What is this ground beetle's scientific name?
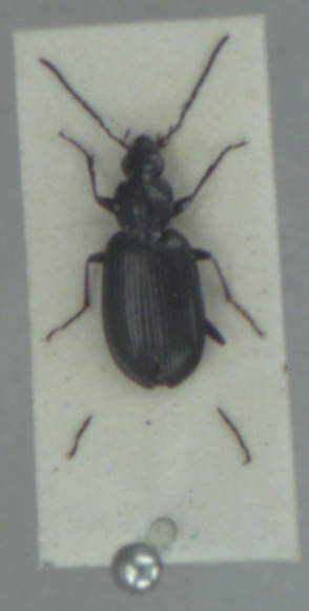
Agonum gracile
